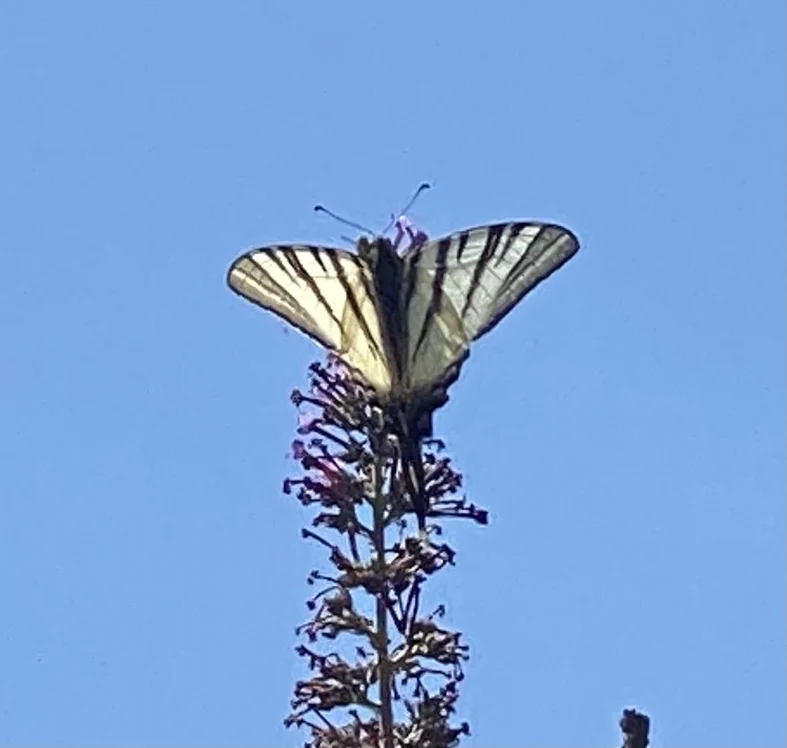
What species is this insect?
Iphiclides podalirius
